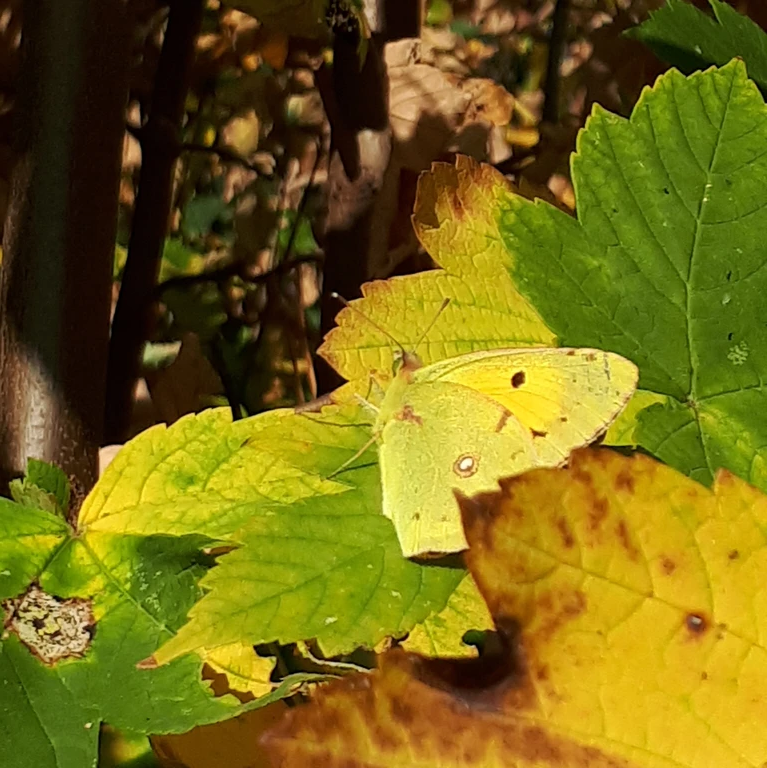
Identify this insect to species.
Colias croceus
